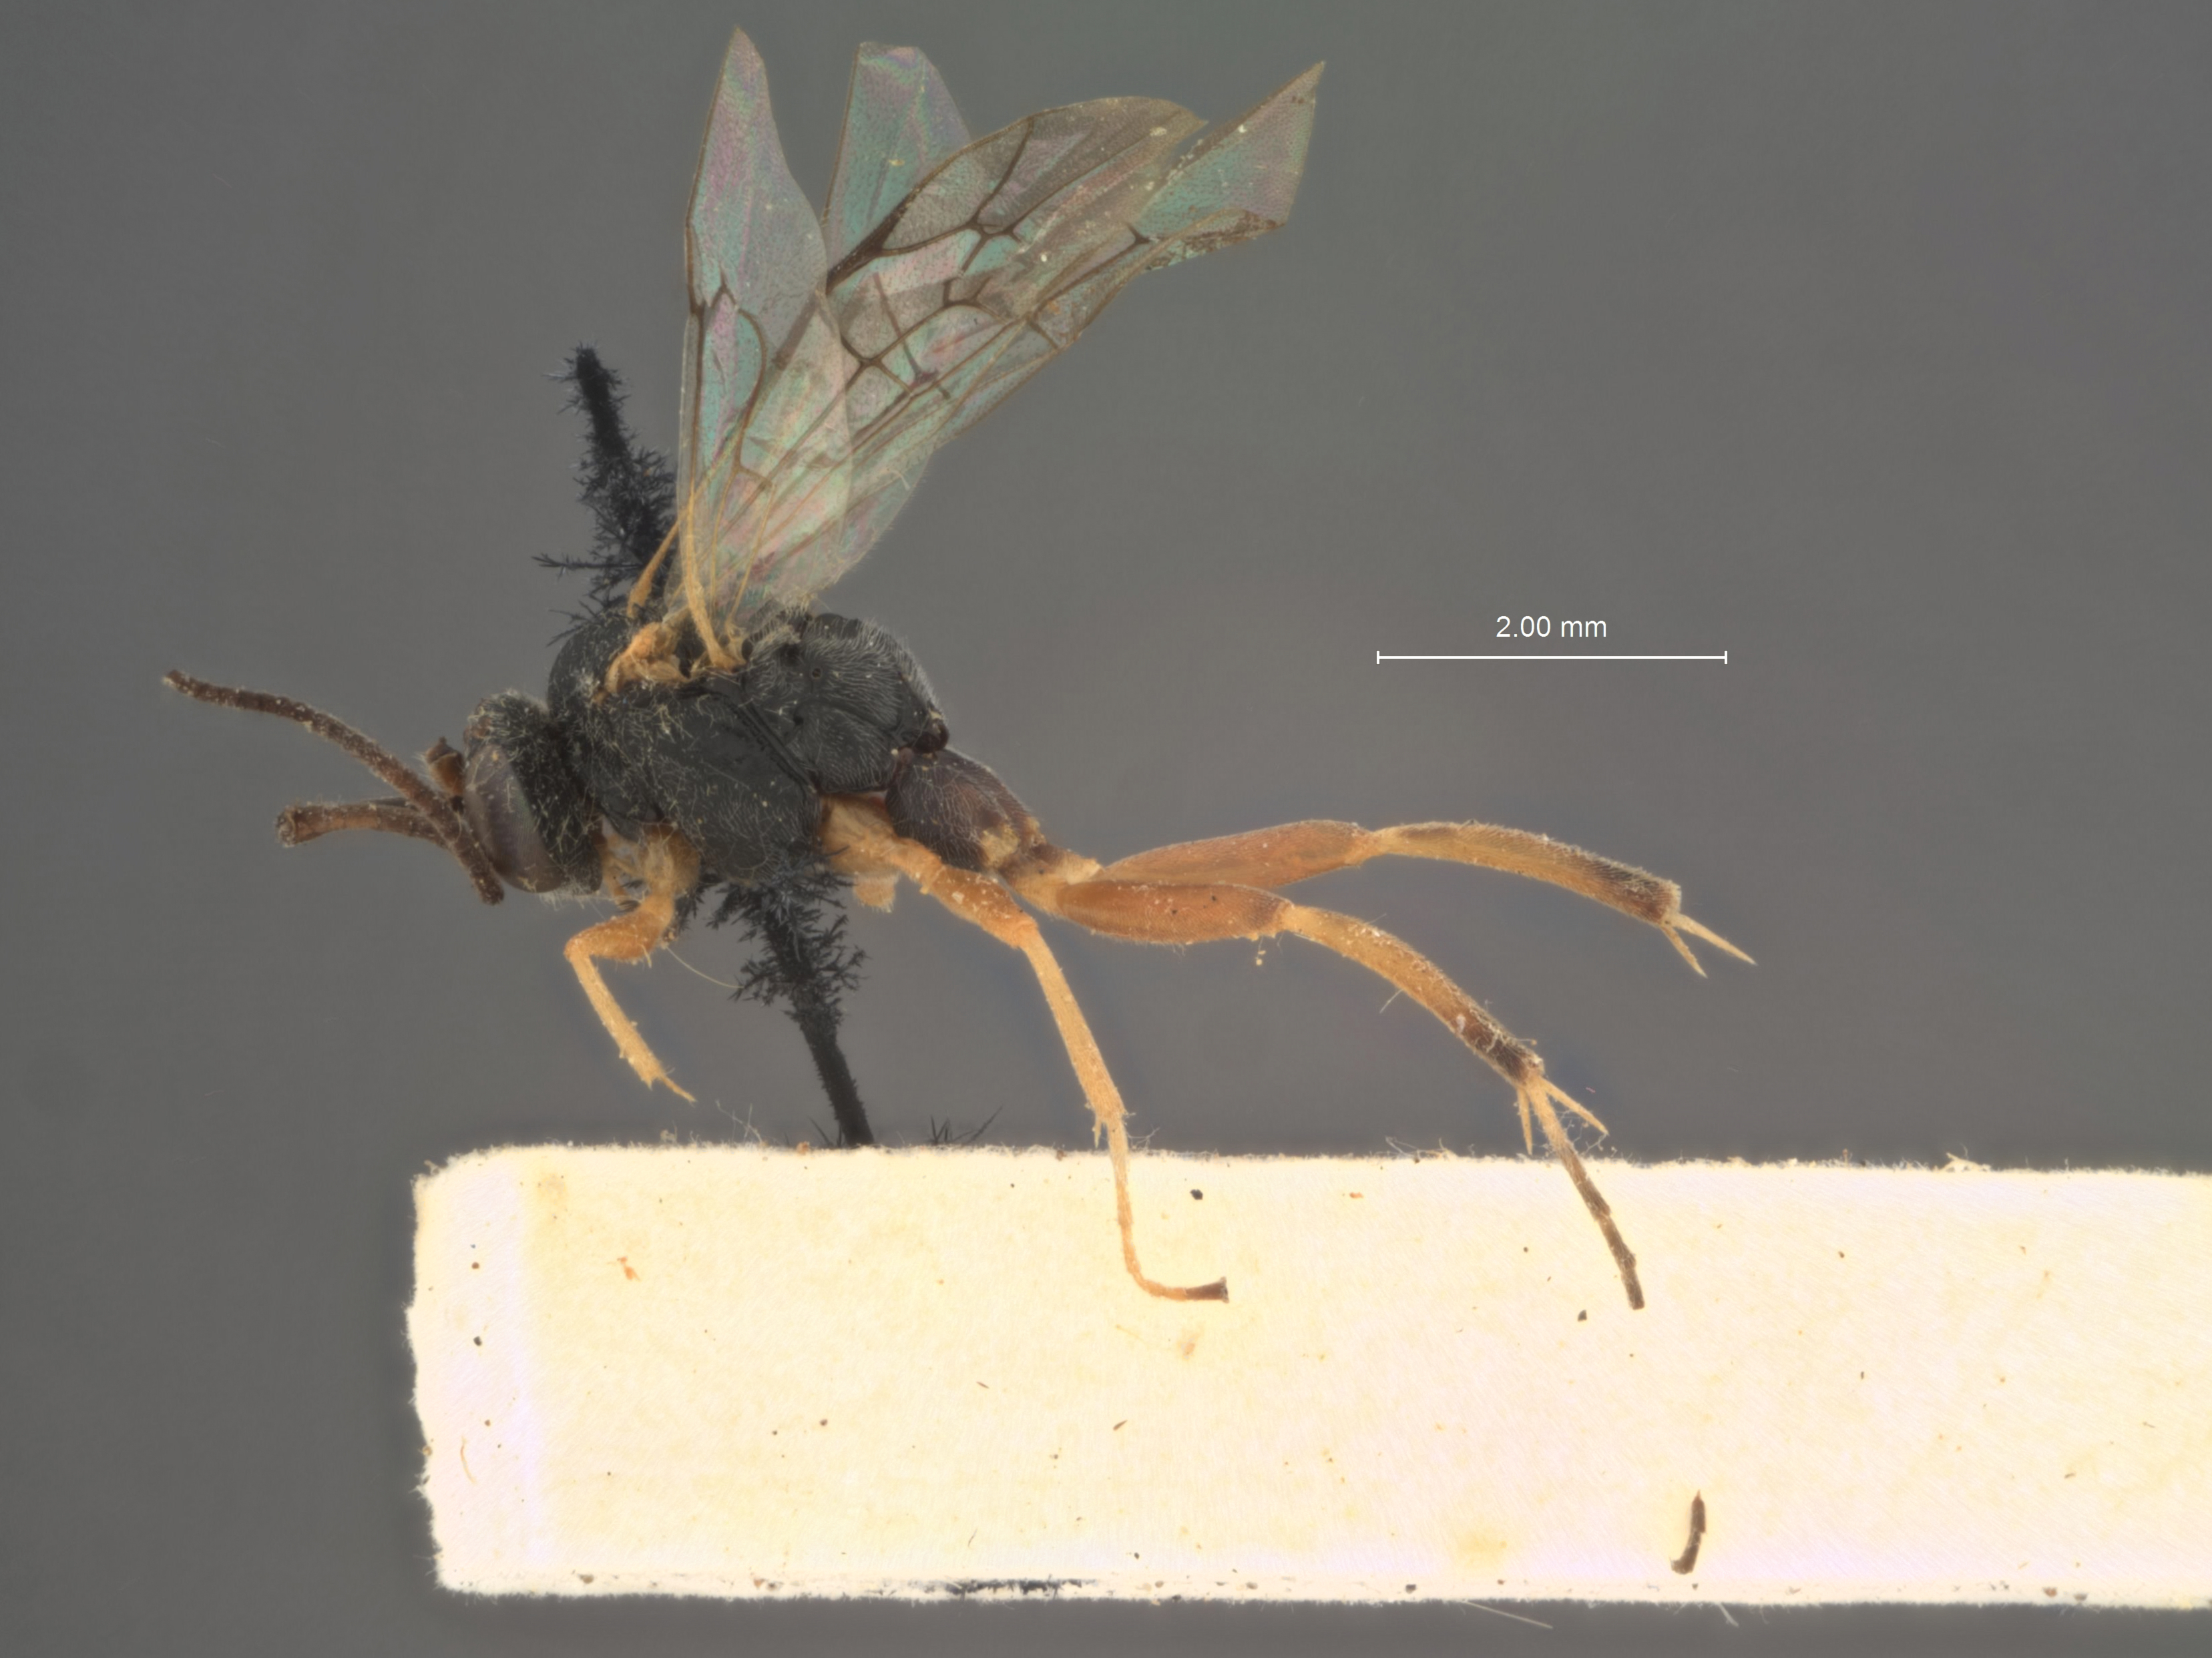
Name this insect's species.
Hyposoter lymantriae
